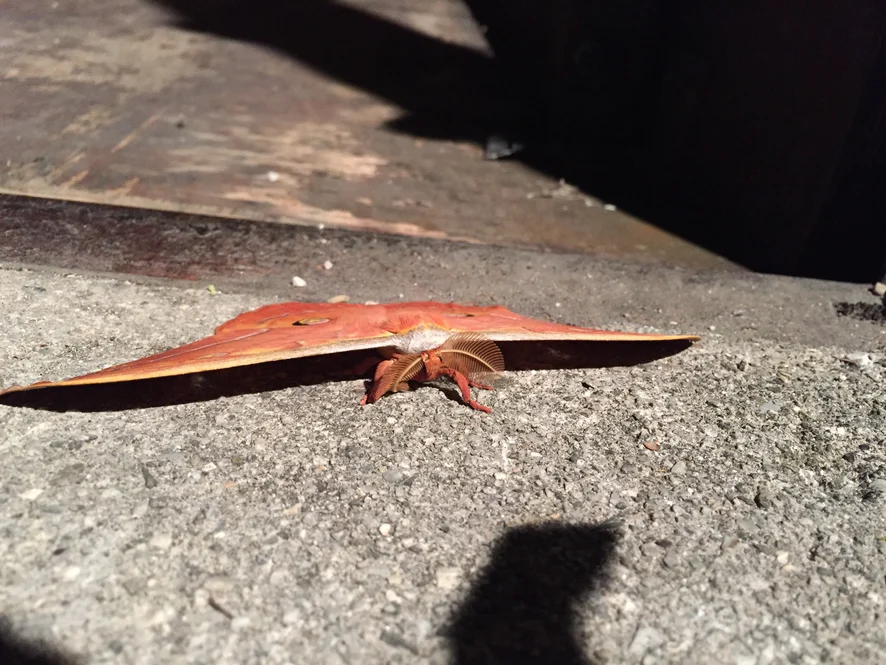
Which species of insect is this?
Antheraea yamamai
